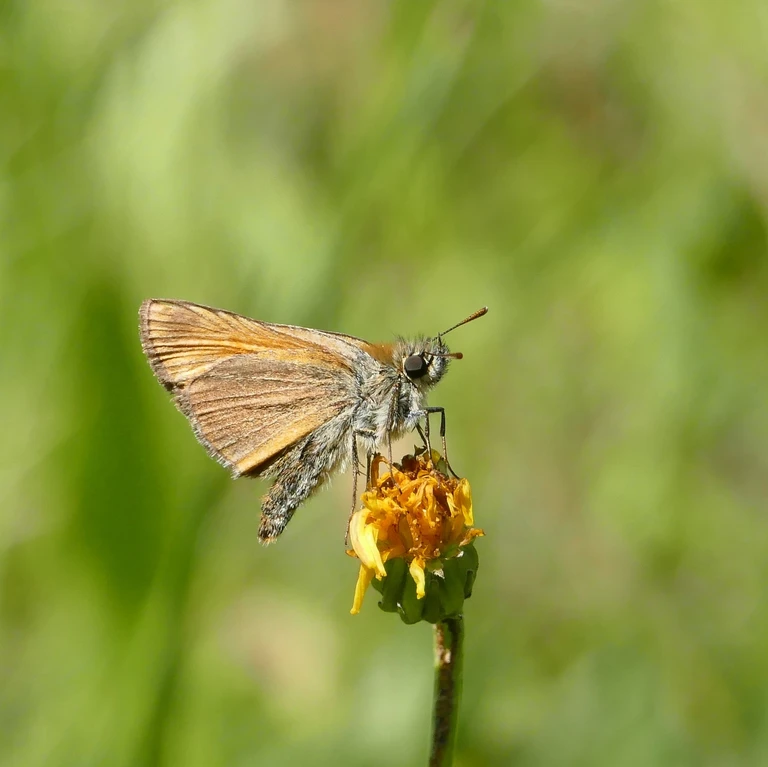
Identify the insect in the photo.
Thymelicus sylvestris
